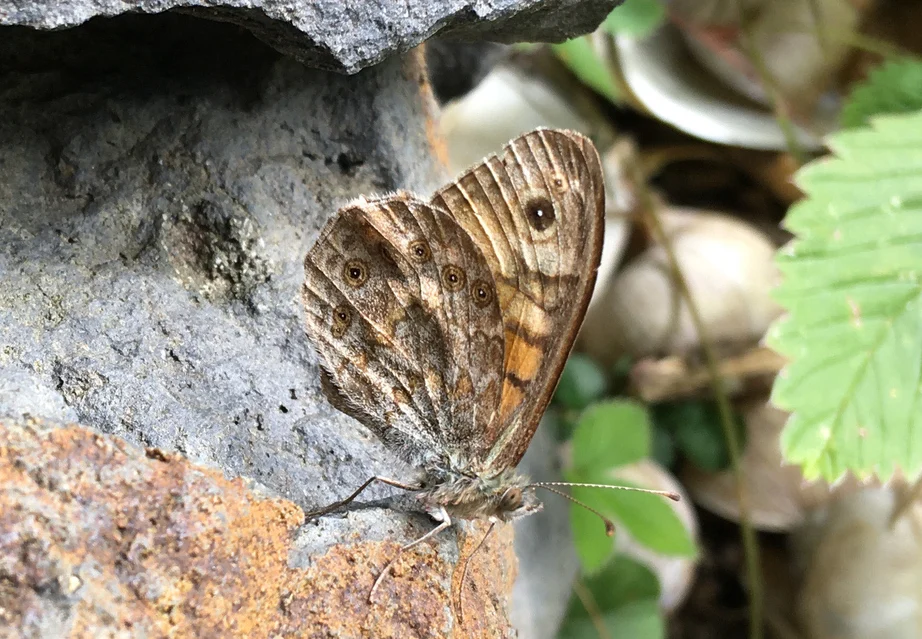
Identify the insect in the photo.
Lasiommata megera (also Pararge megera)
